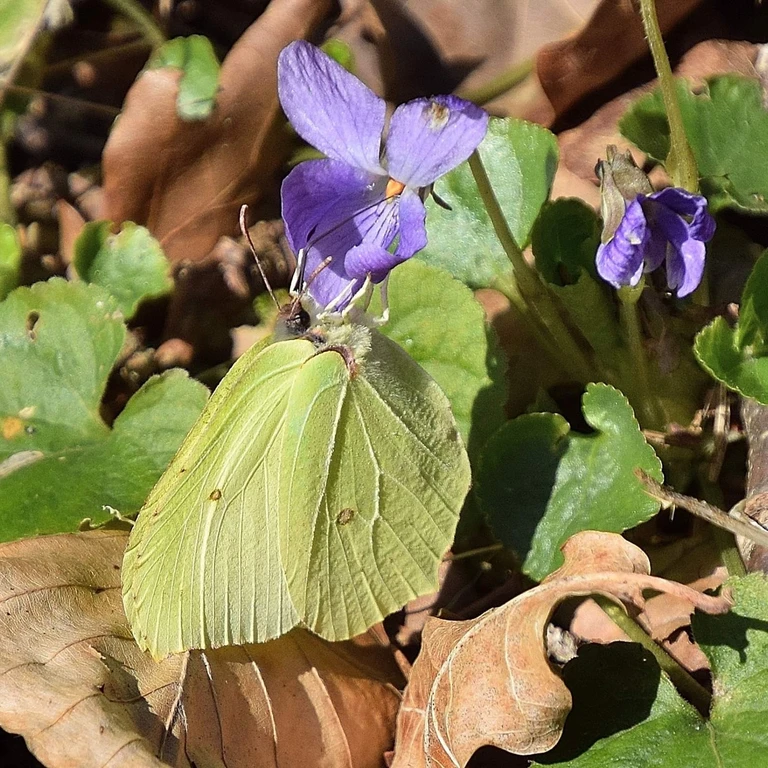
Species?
Gonepteryx rhamni
